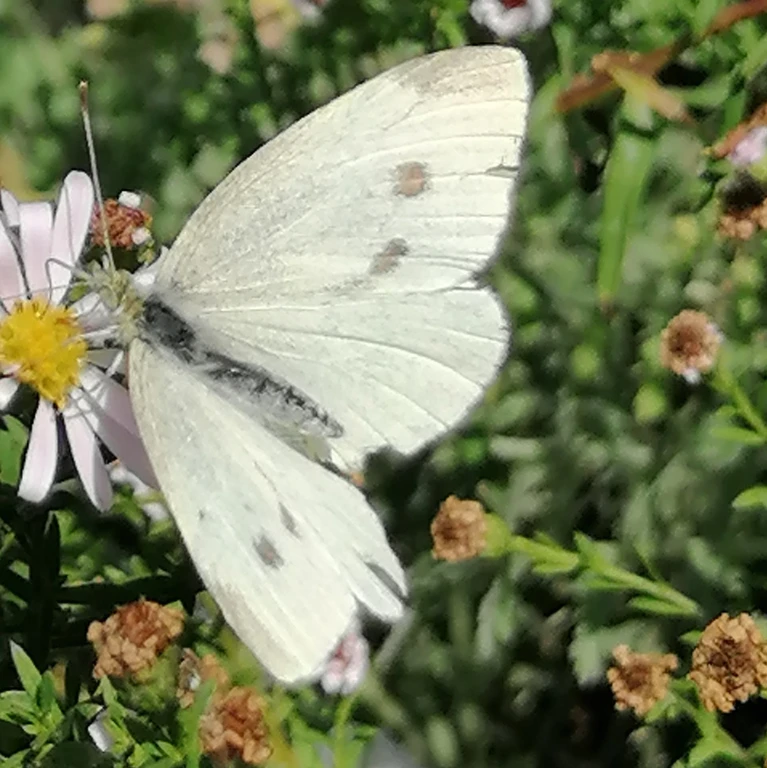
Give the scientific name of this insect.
Pieris rapae
